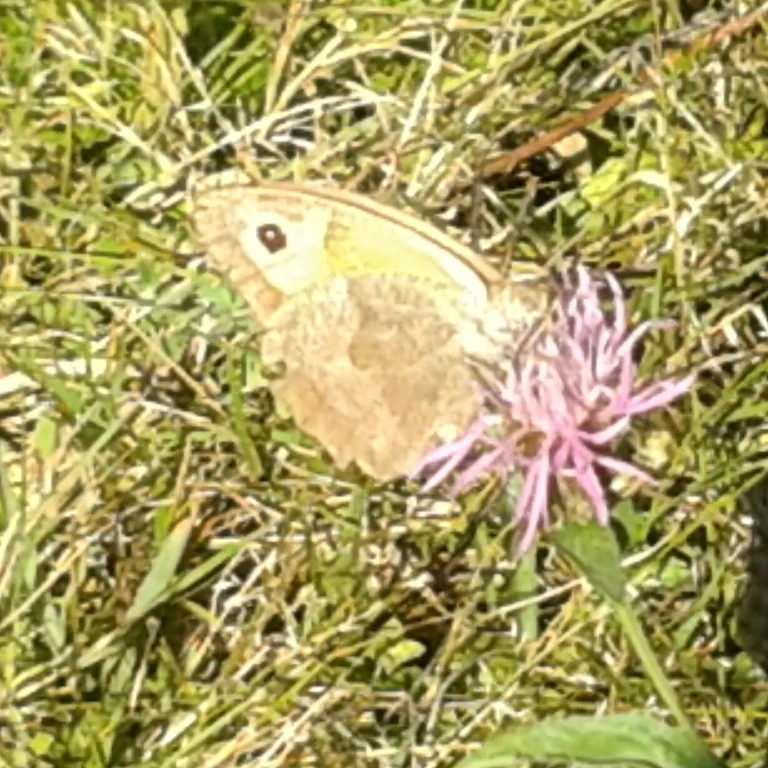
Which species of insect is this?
Maniola jurtina
